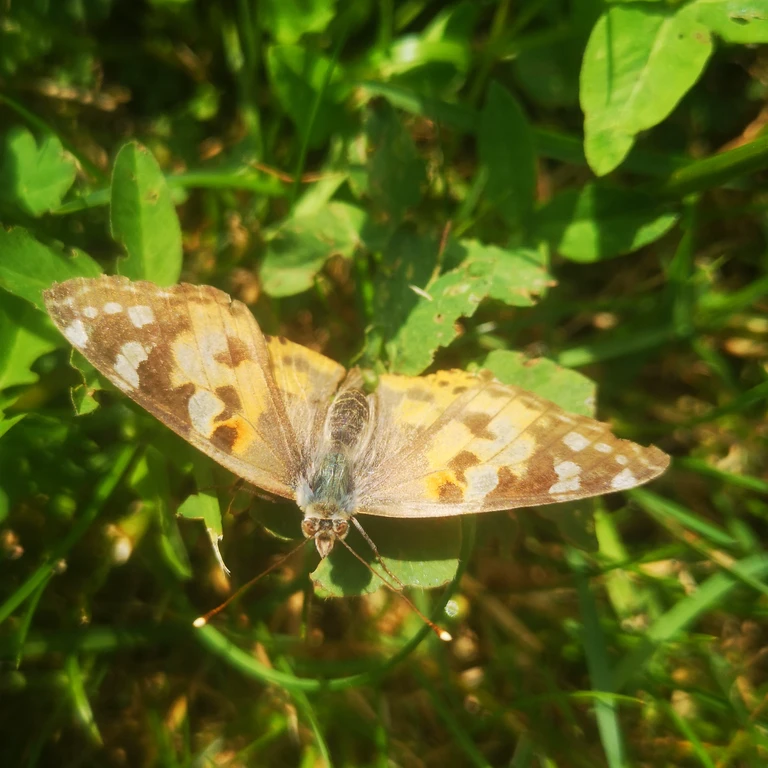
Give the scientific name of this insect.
Vanessa cardui
